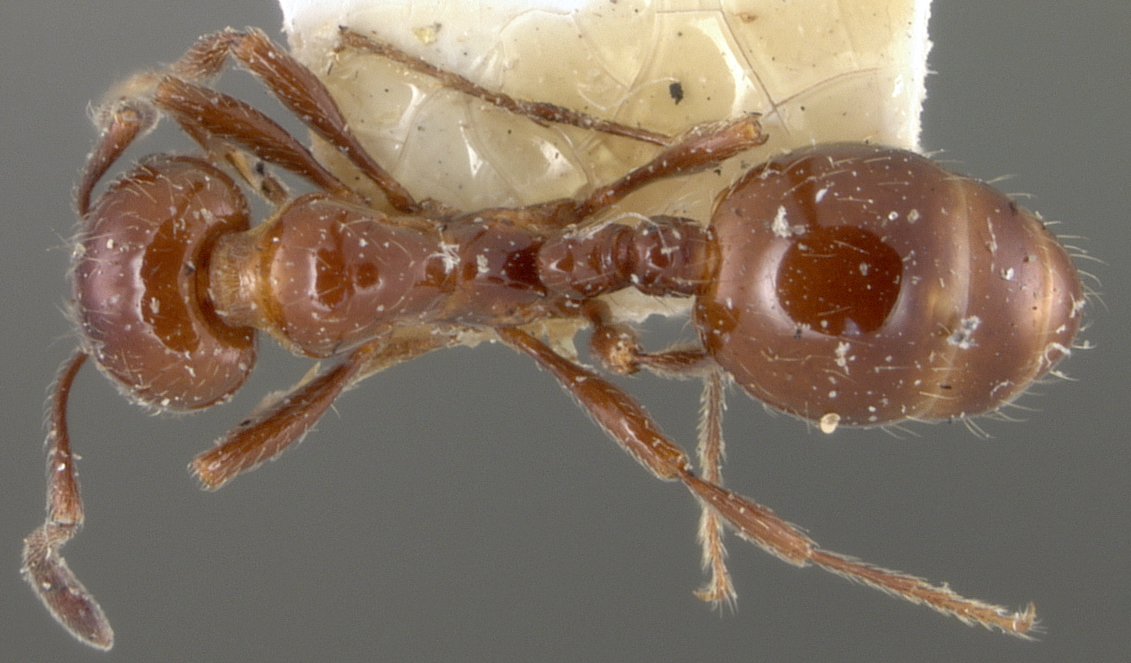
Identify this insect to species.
Monomorium suteri
